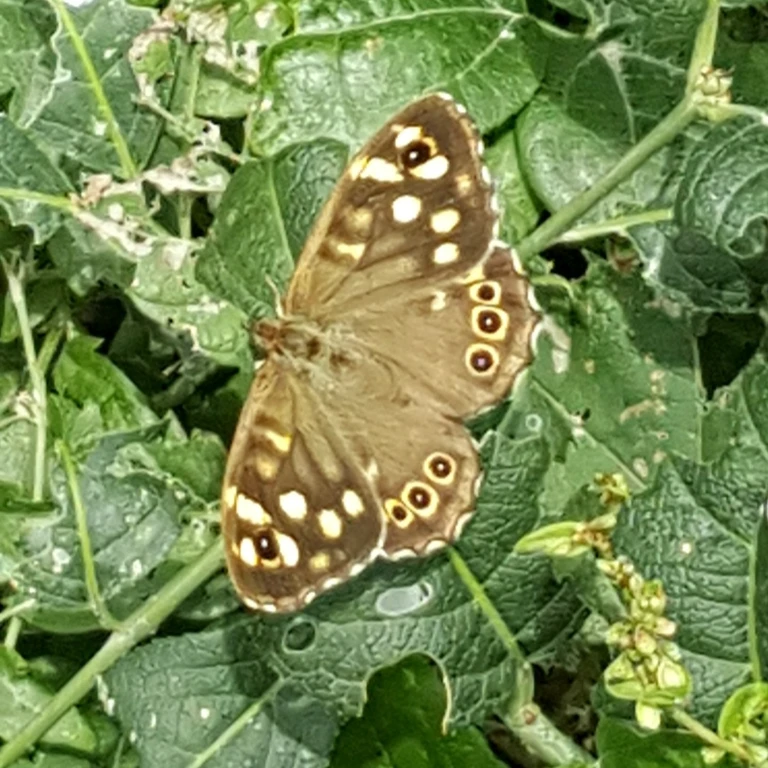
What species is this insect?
Pararge aegeria
